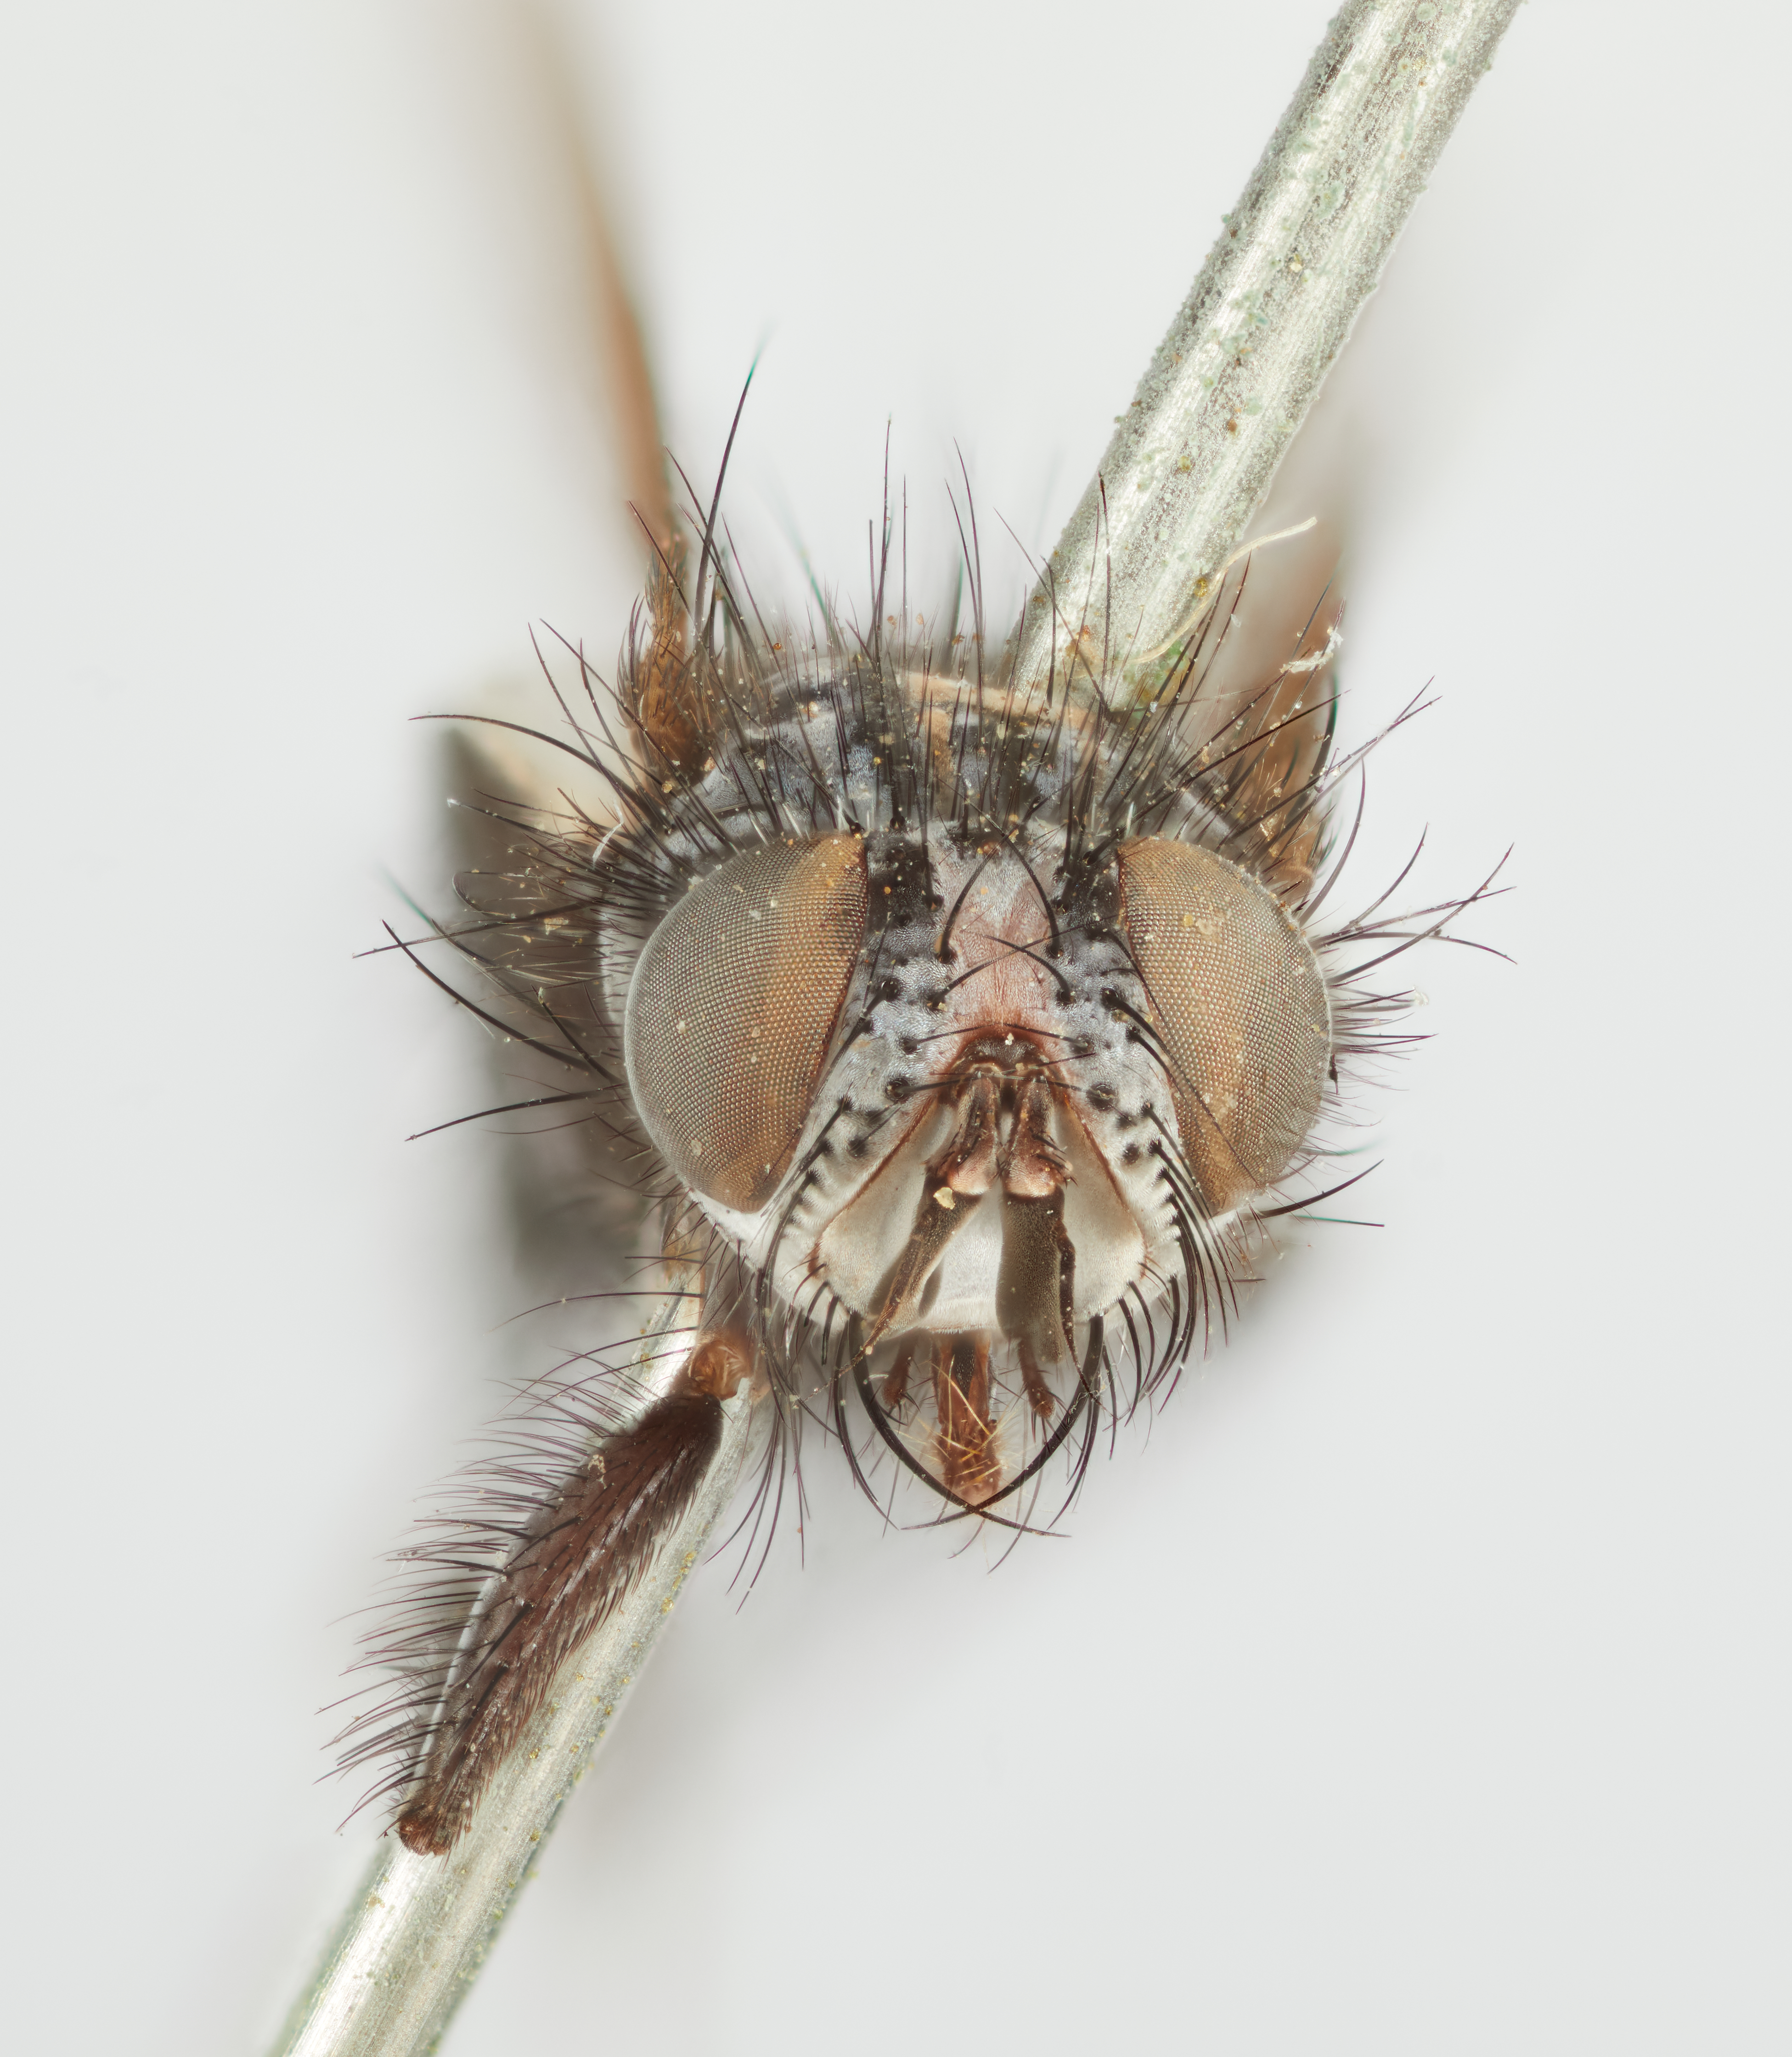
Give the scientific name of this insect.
Opsophagus nigripalpis
